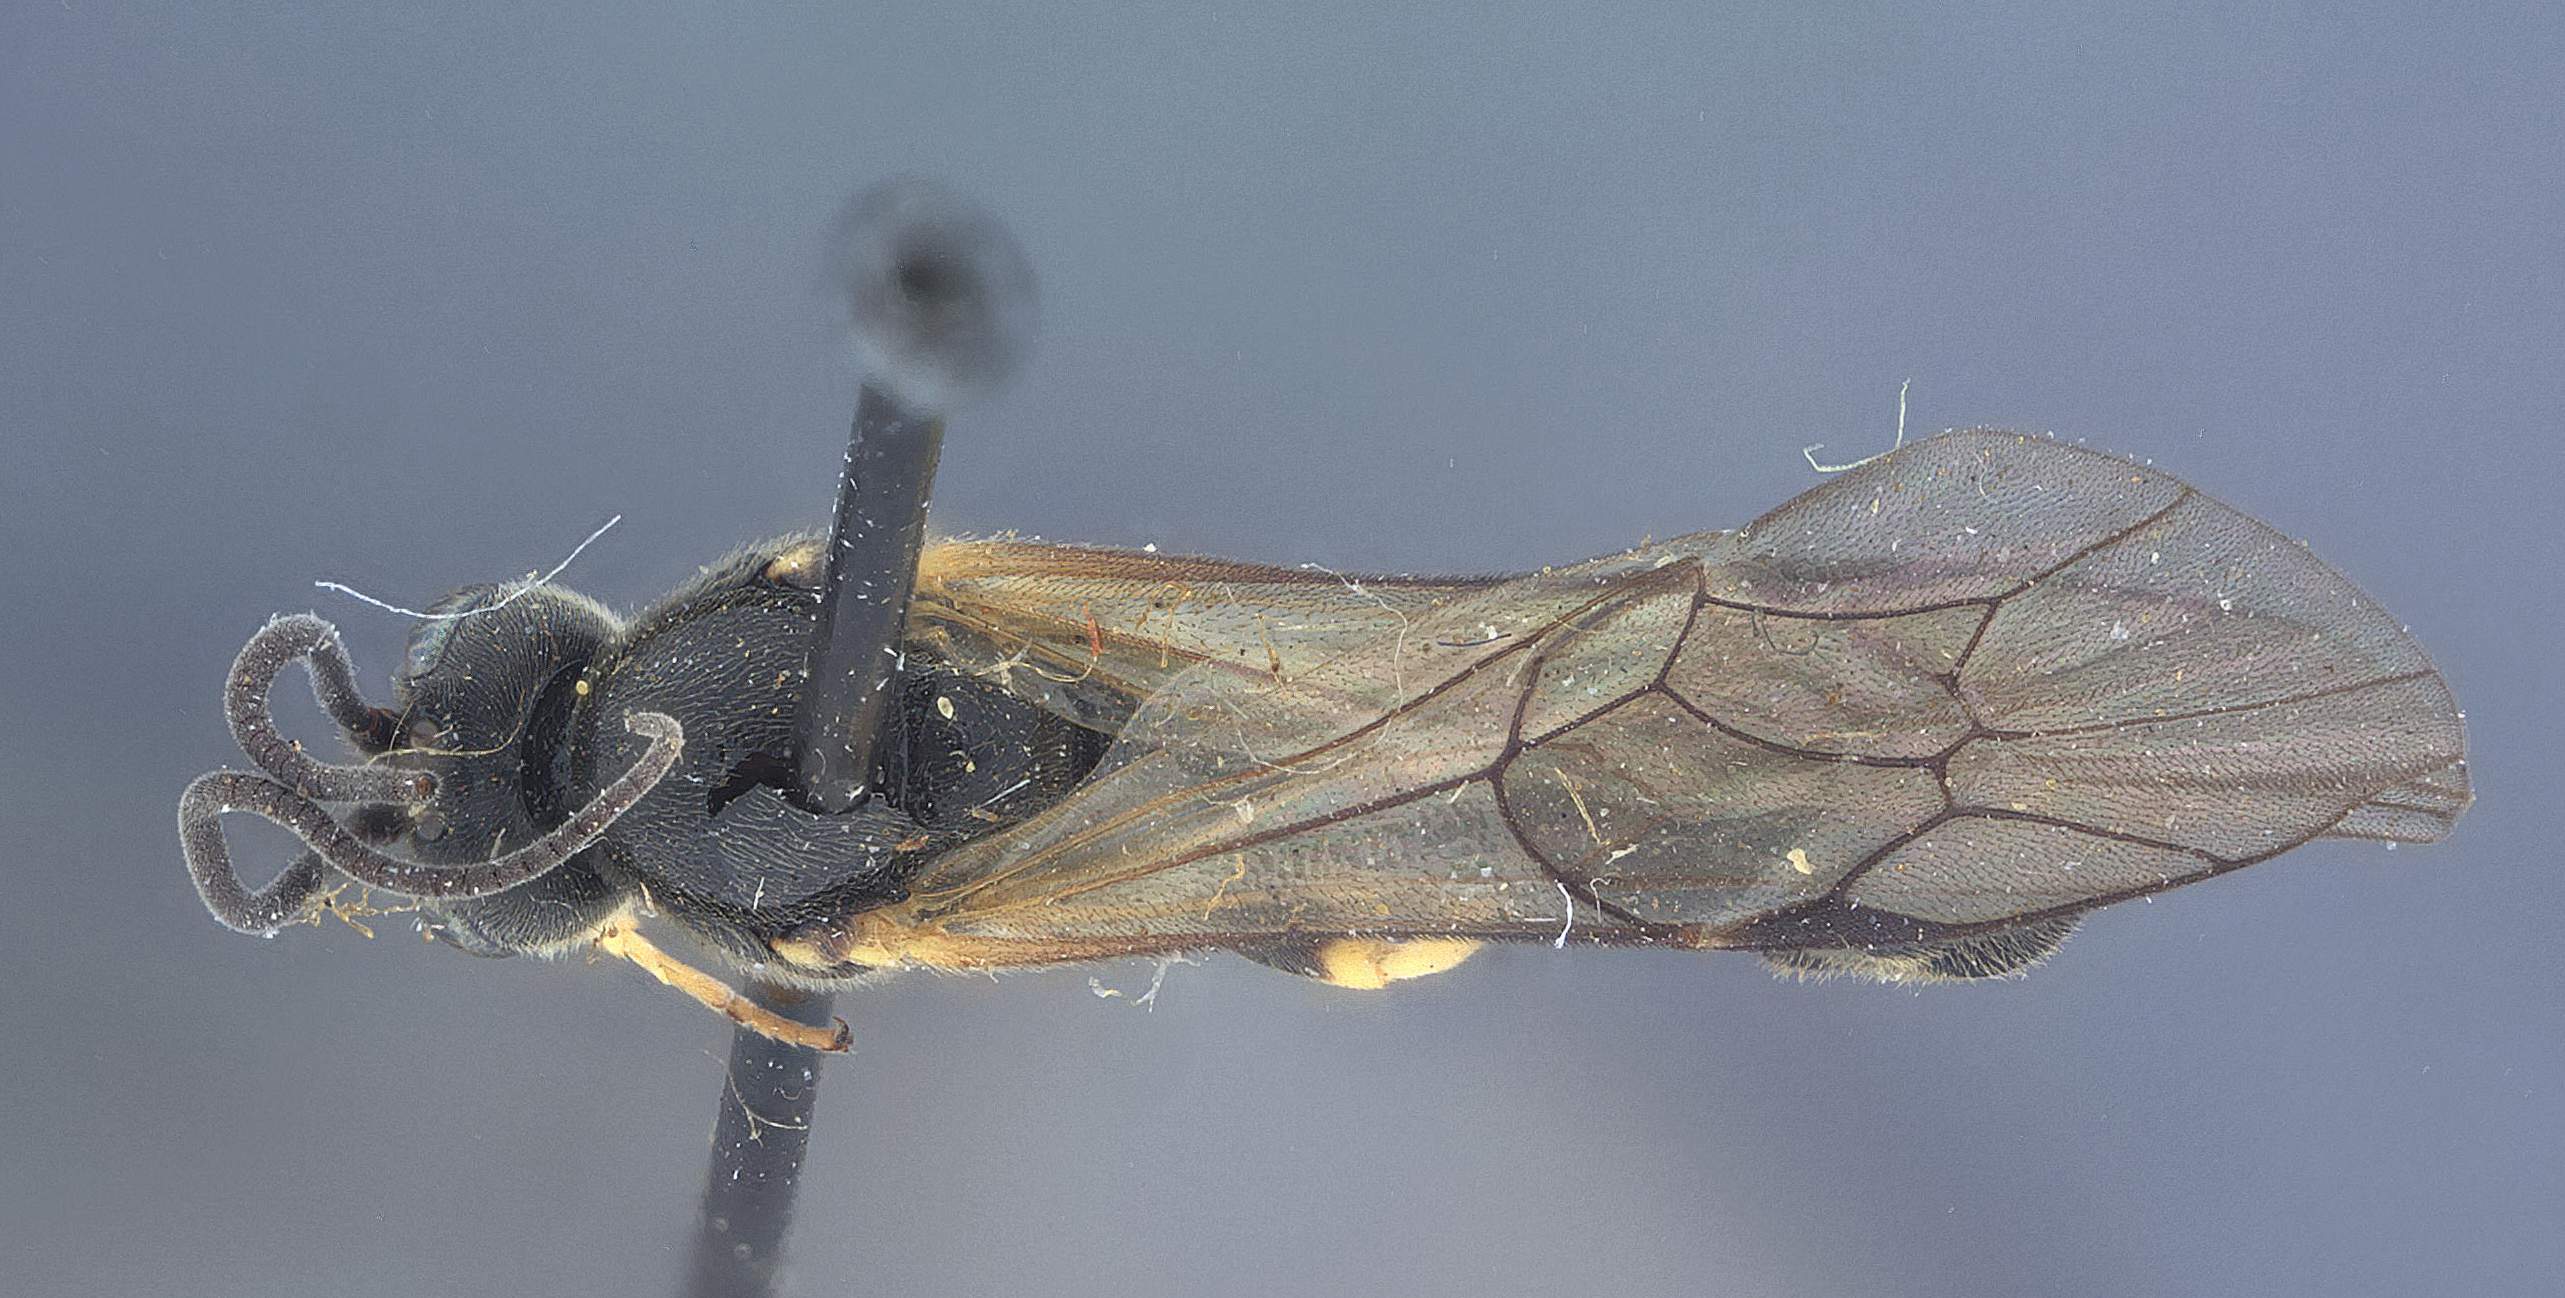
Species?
Chorinaeus longicalcar
